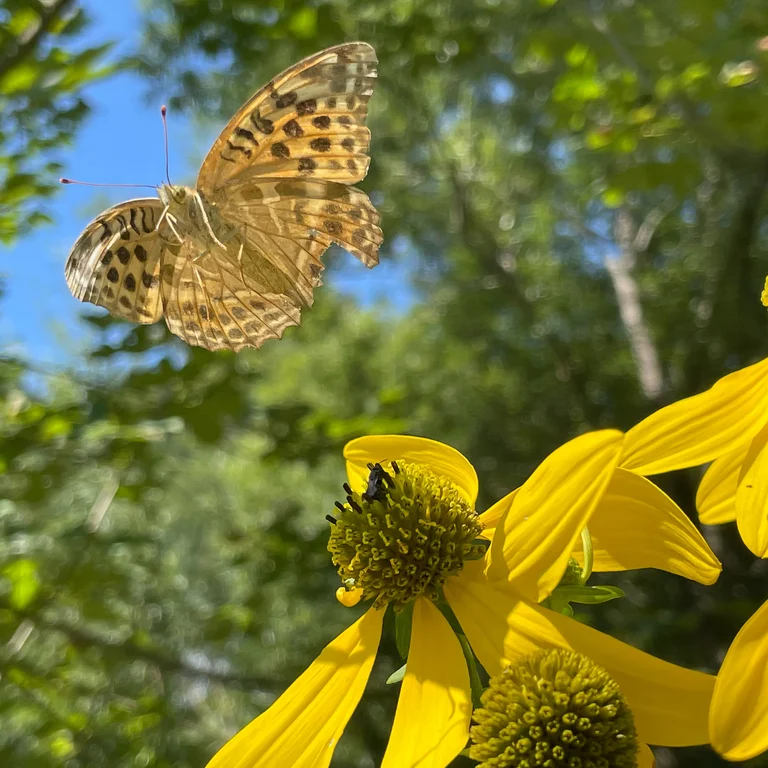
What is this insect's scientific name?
Argynnis paphia
